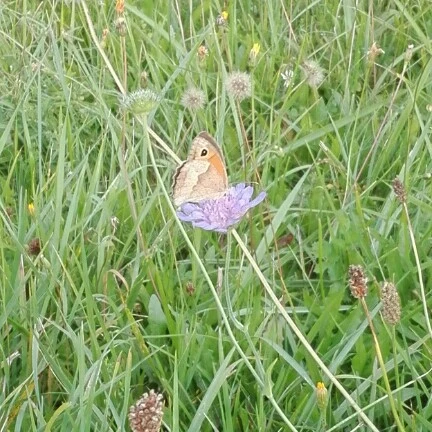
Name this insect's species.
Maniola jurtina
